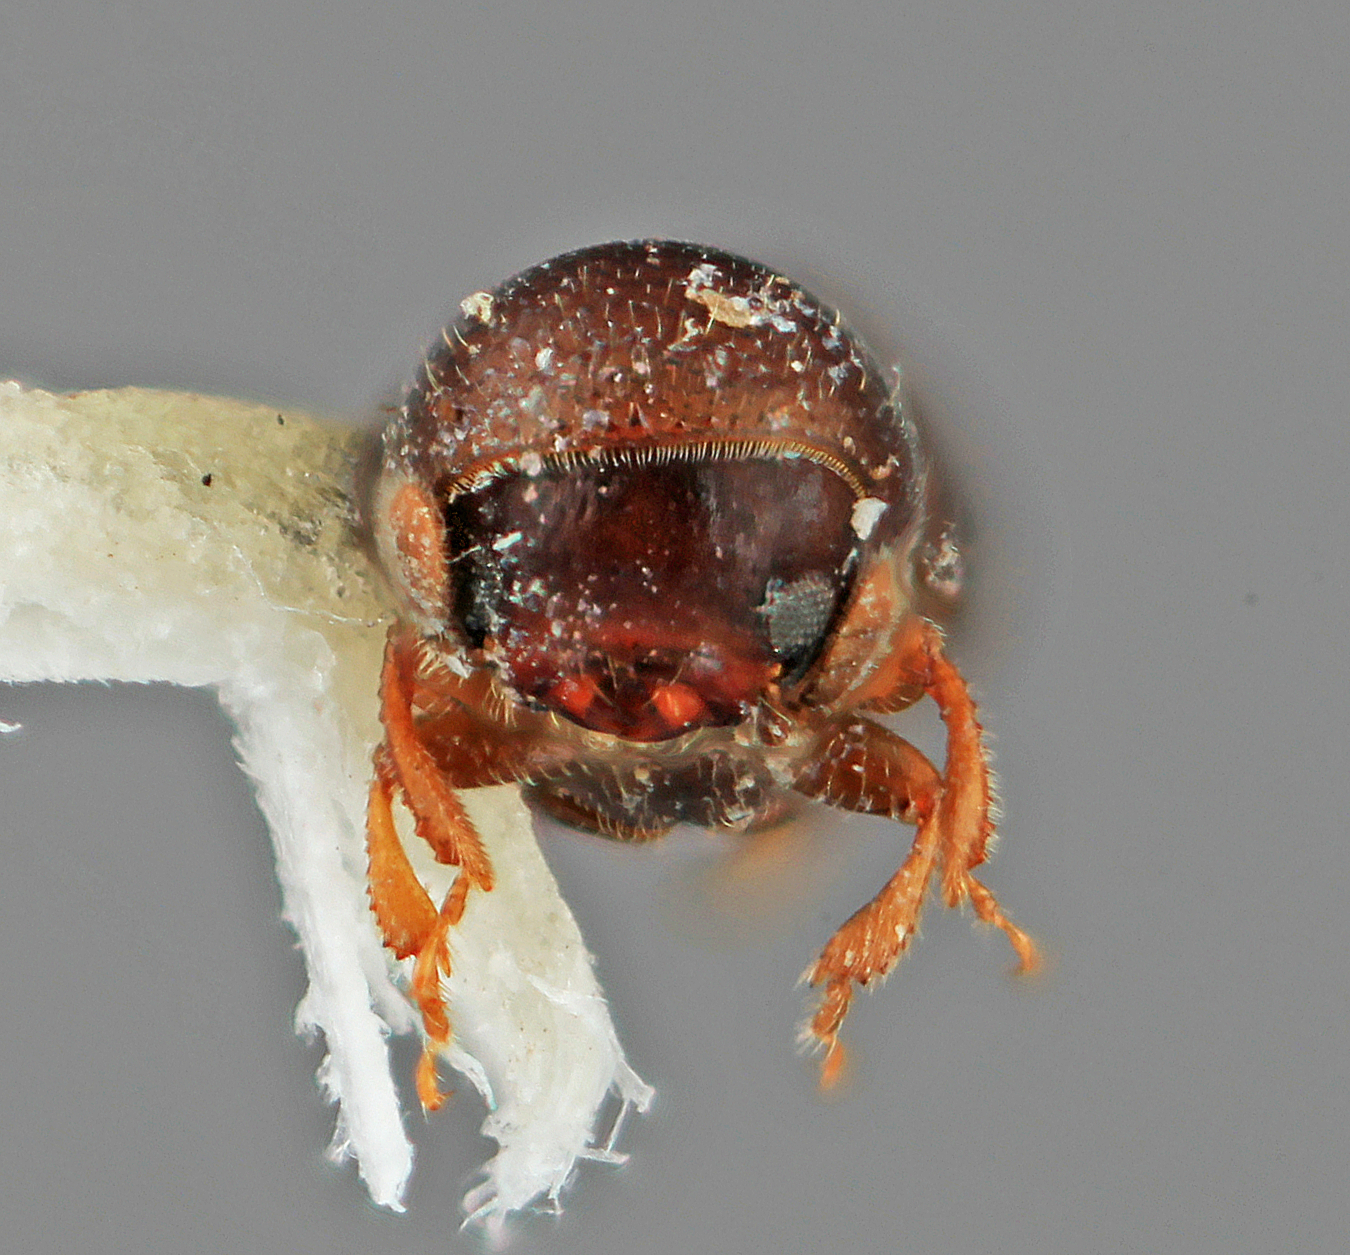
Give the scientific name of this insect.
Microcorthylus curtus
